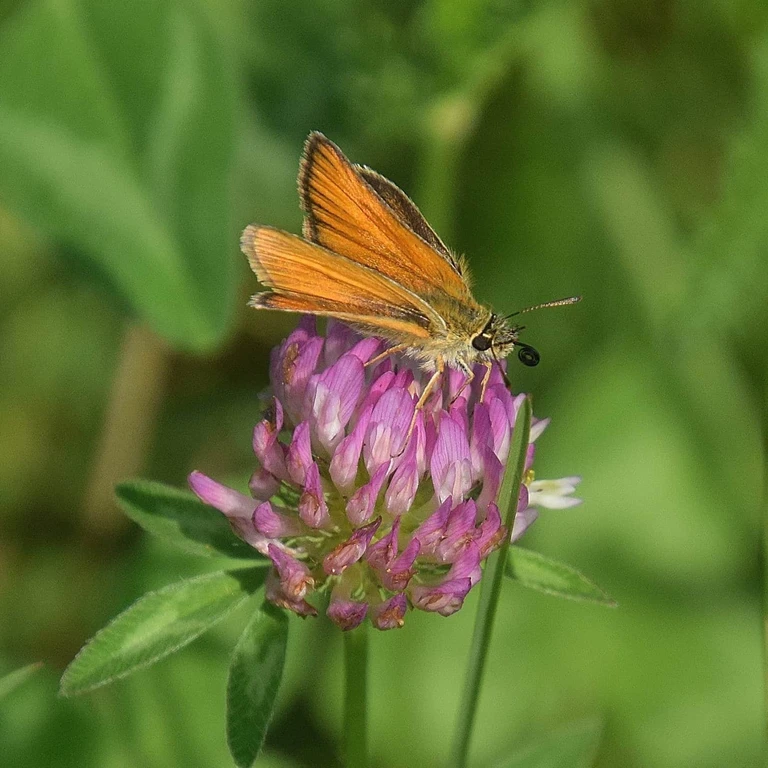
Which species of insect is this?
Thymelicus sylvestris
